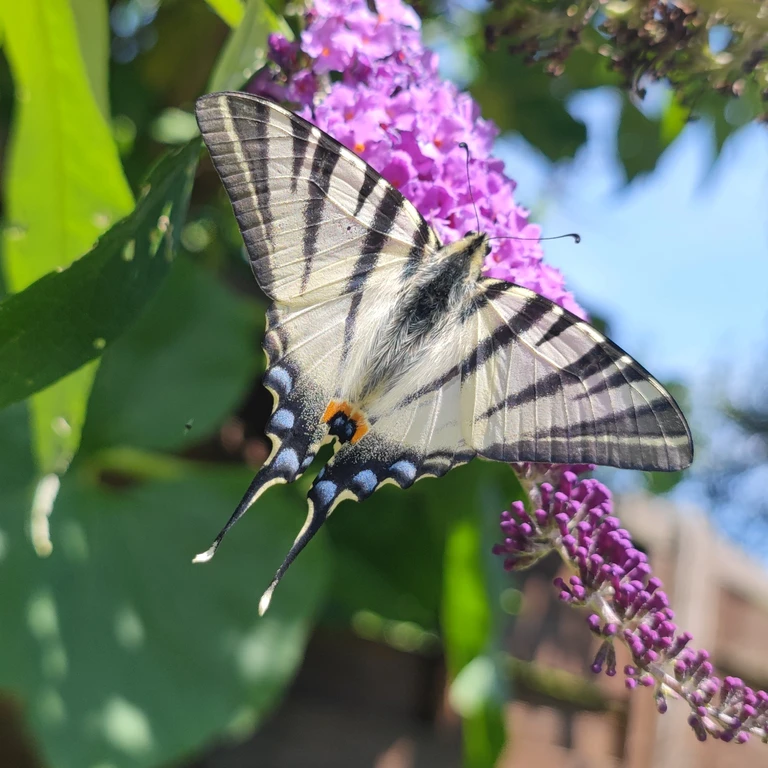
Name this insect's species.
Iphiclides podalirius
